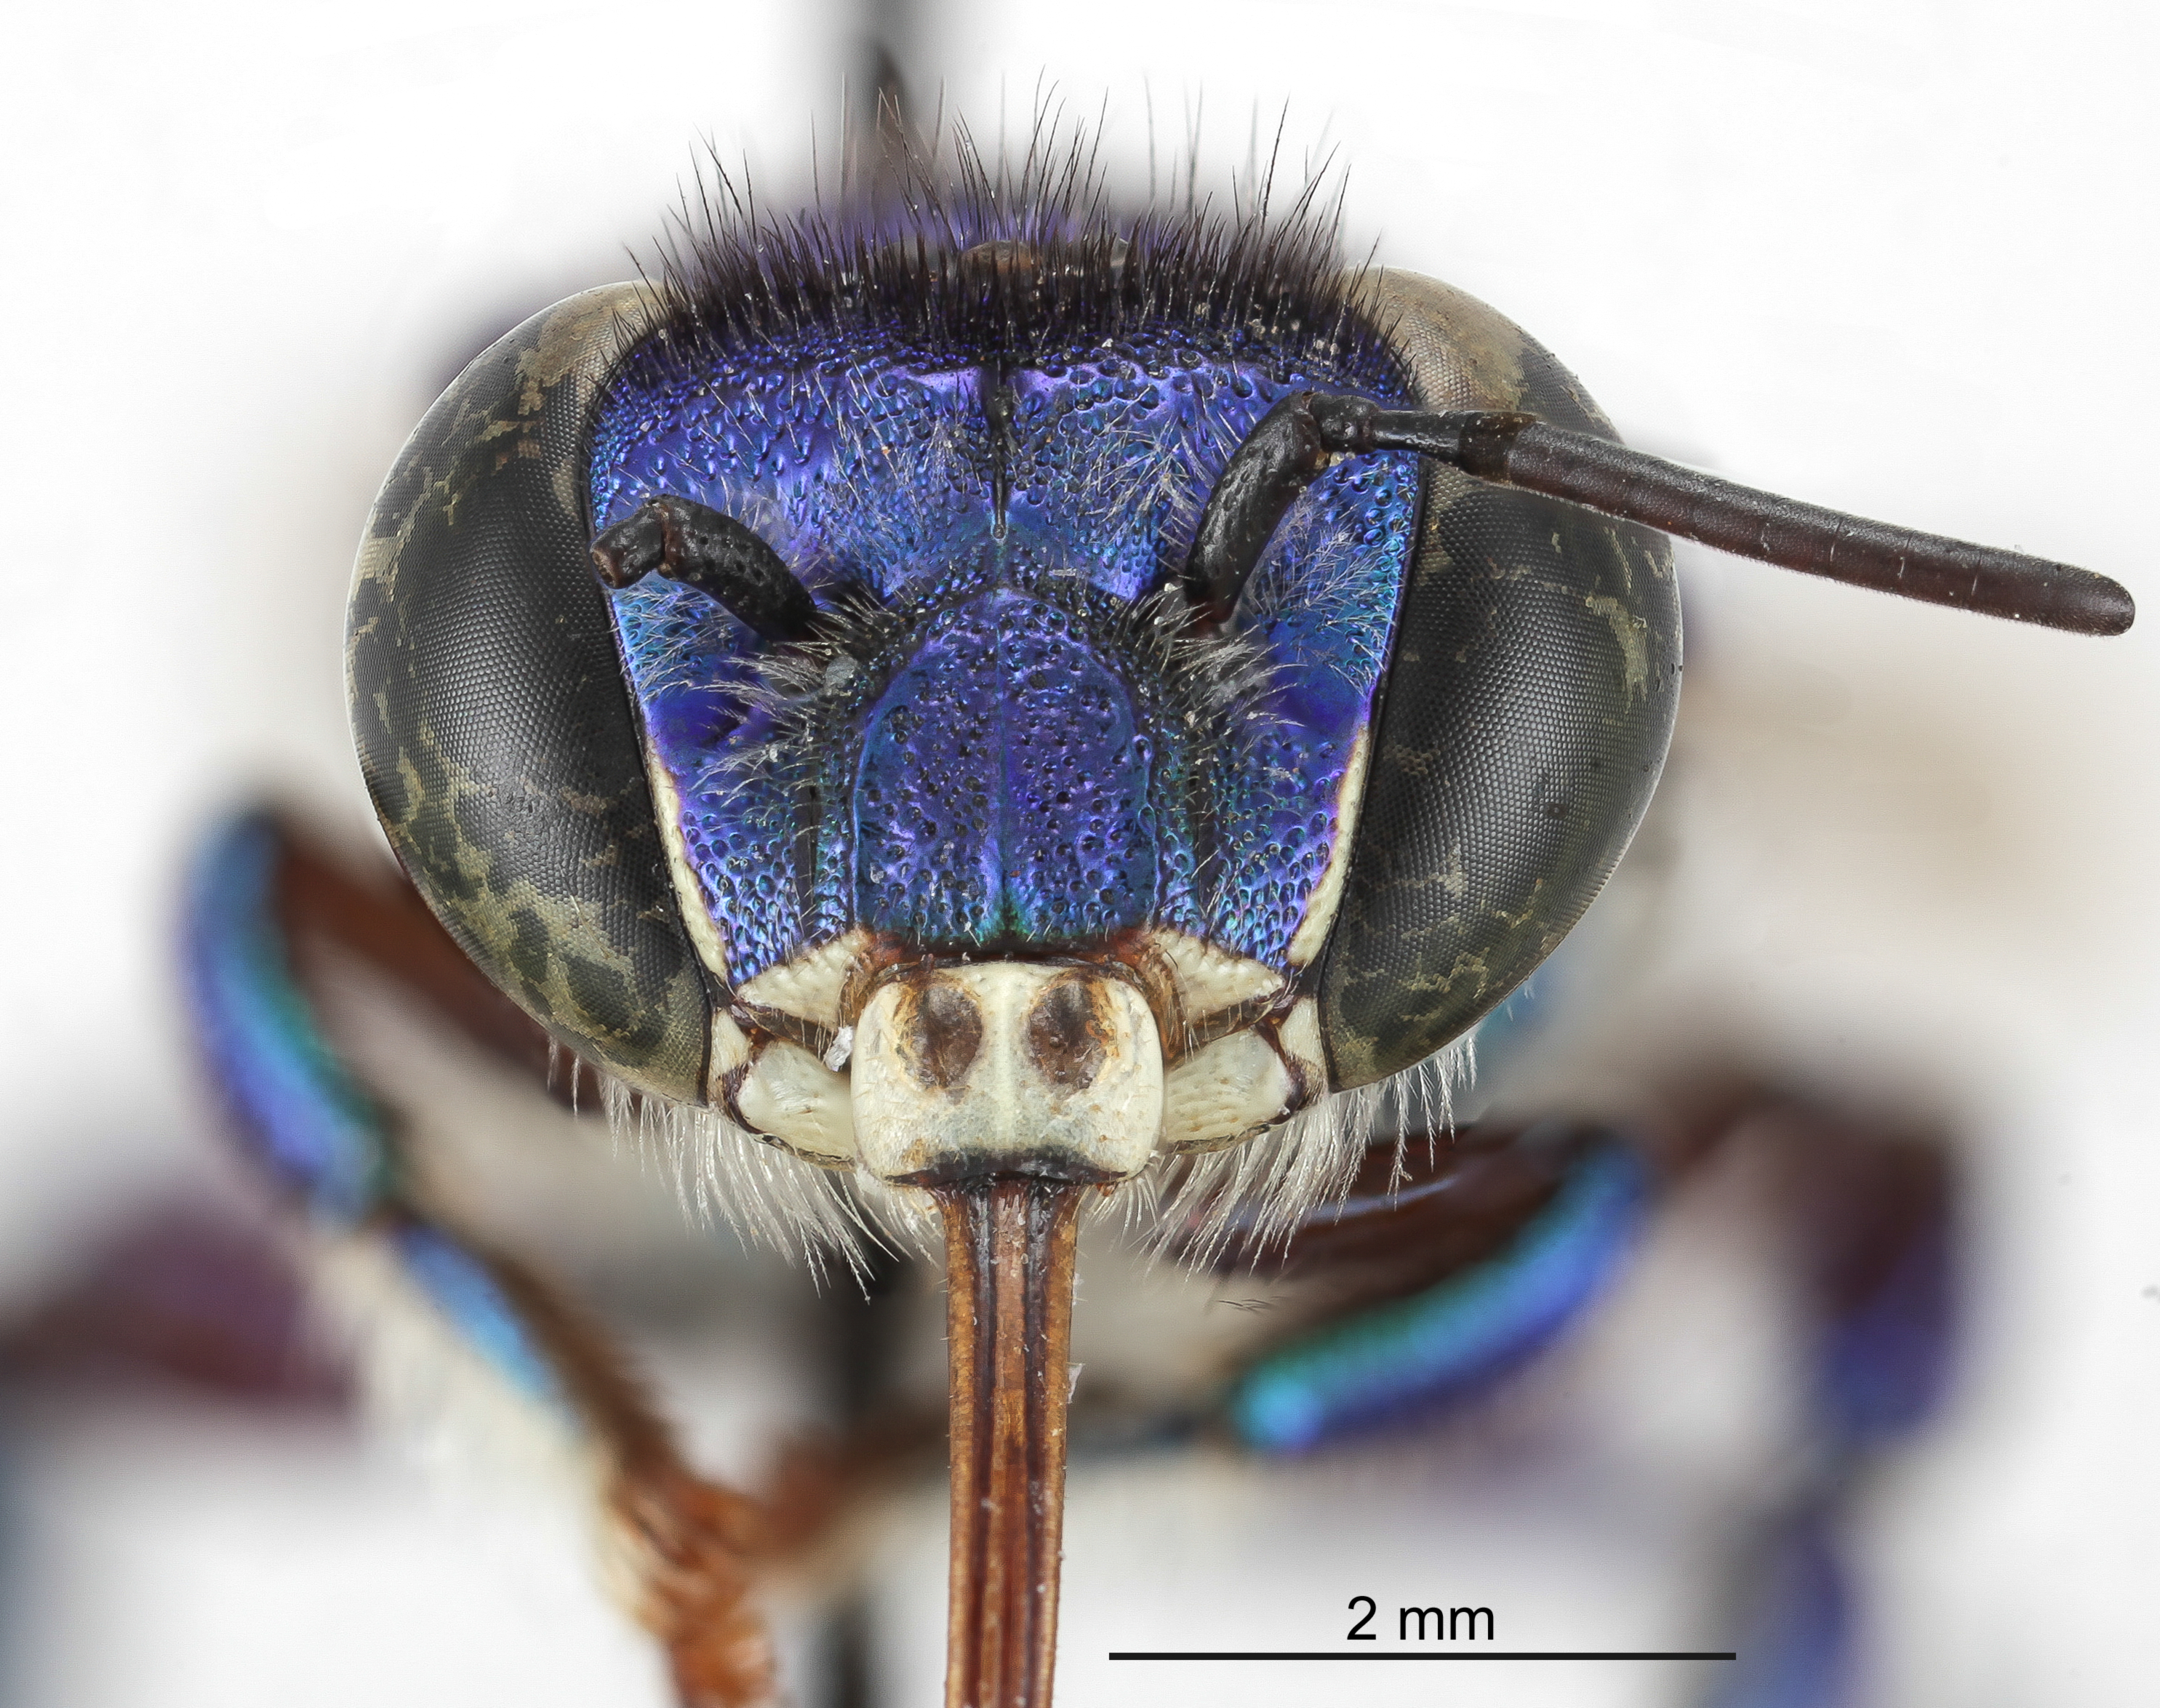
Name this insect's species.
Euglossa bidentata
